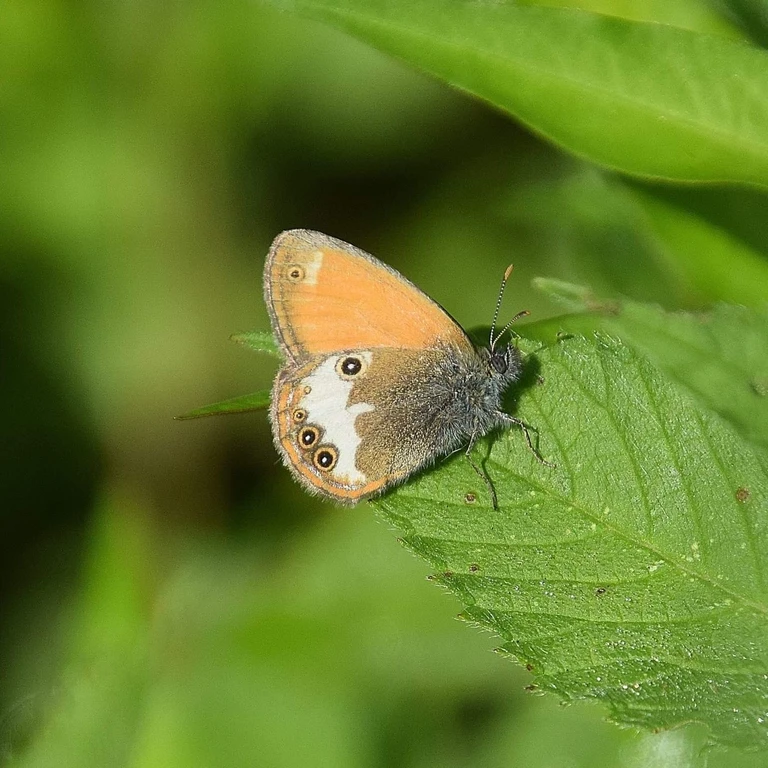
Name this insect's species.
Coenonympha arcania
